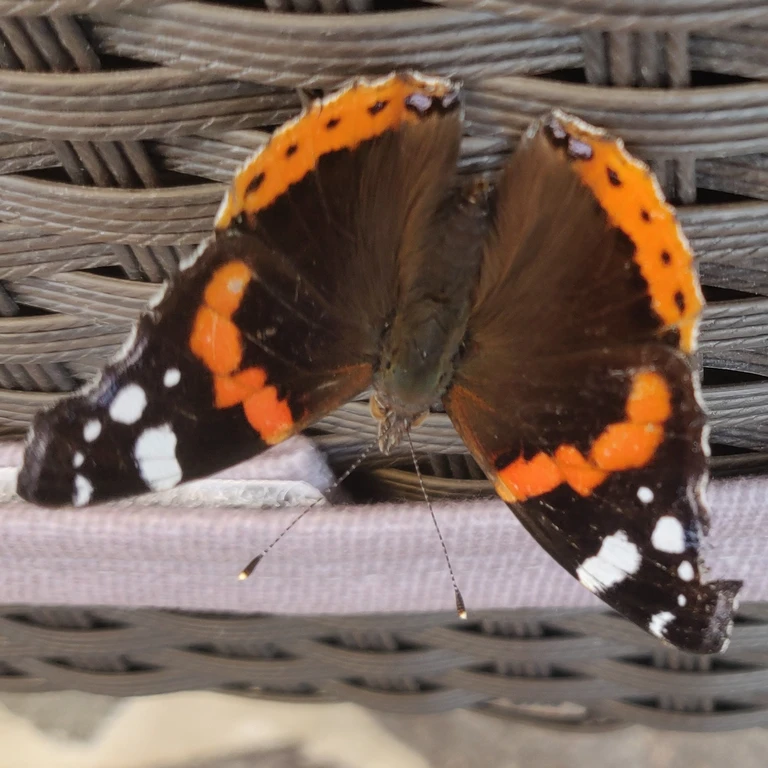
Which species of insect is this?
Vanessa atalanta
